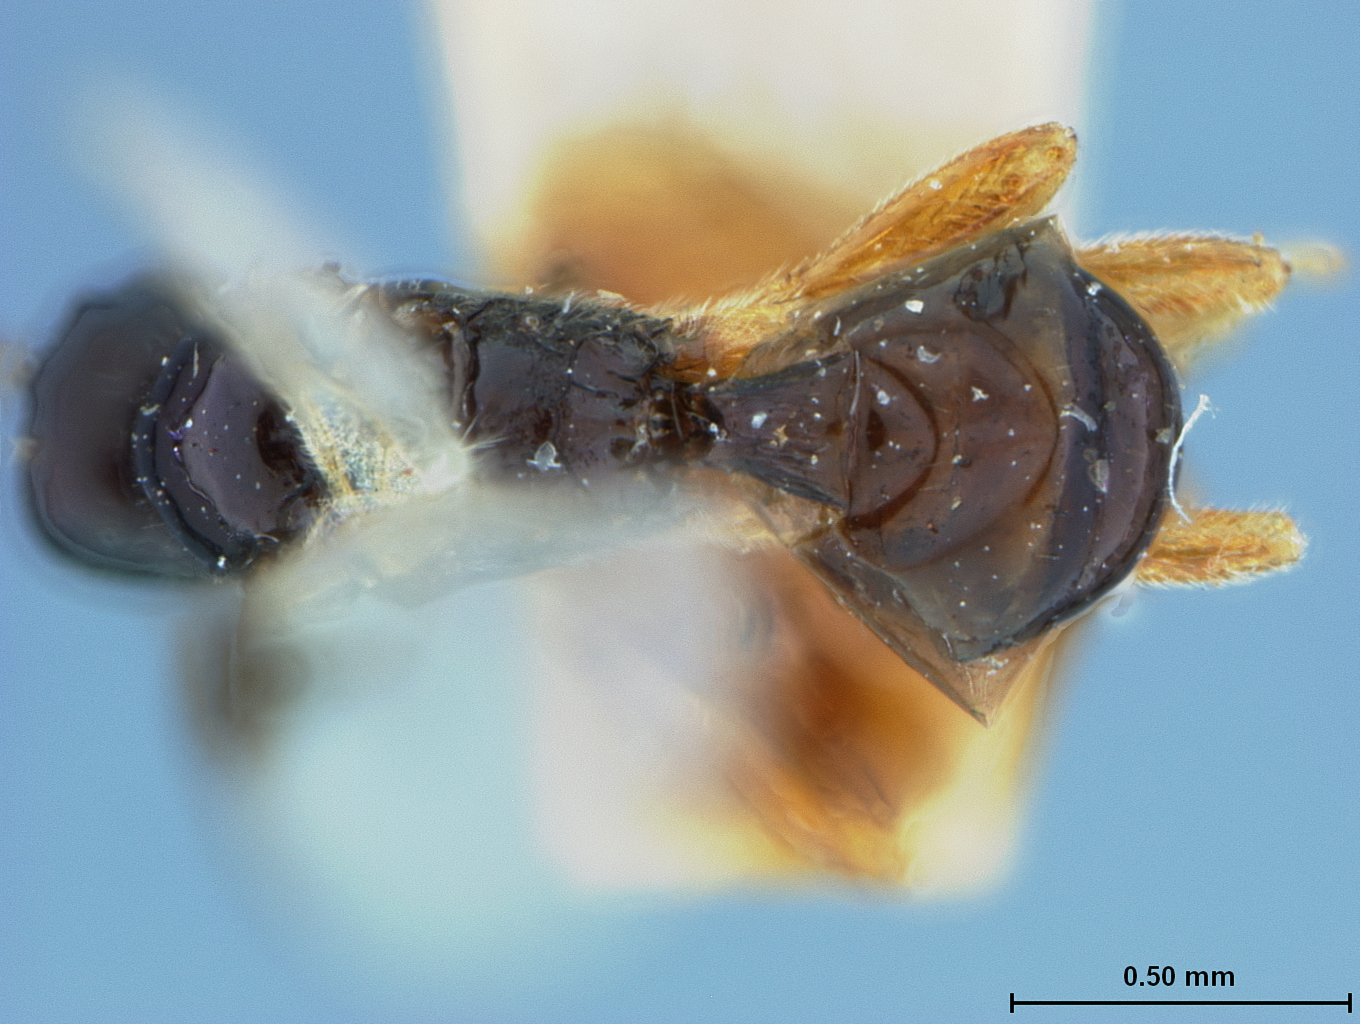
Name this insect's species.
Liosigalphus politus
